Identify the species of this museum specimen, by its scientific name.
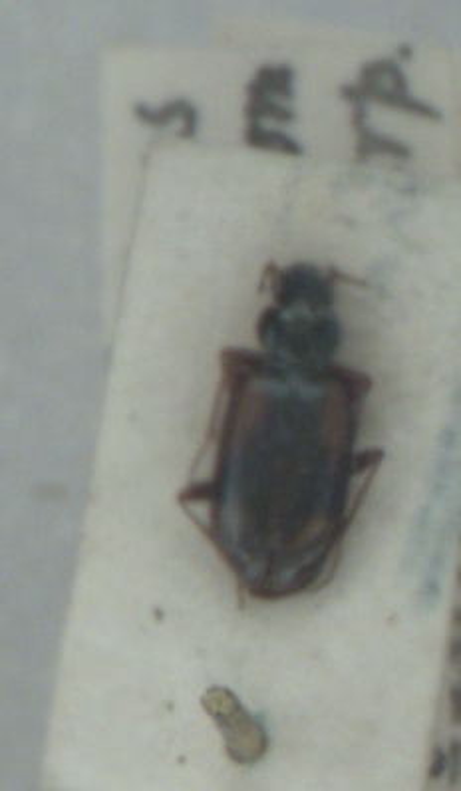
Bembidion bualei
